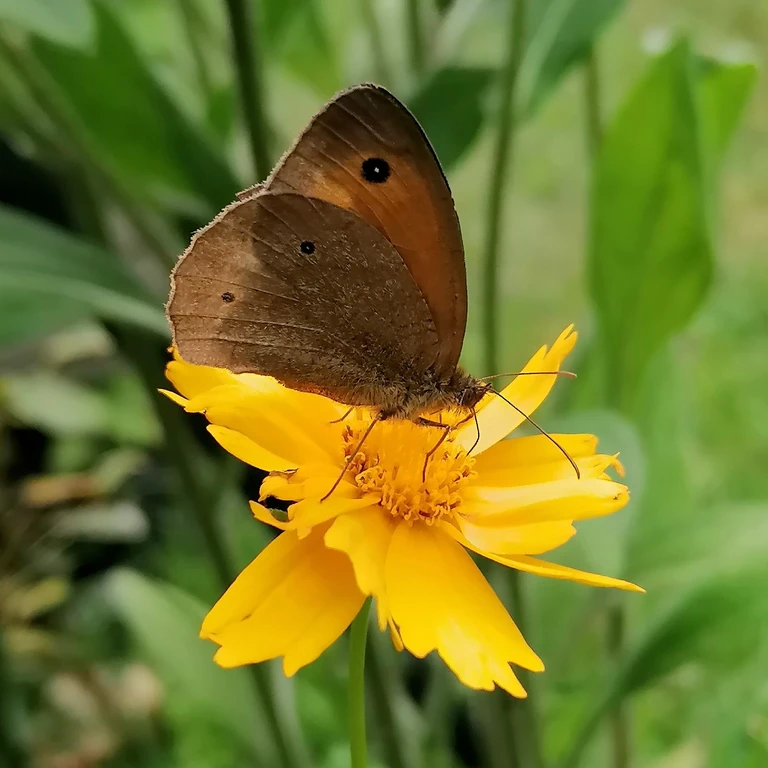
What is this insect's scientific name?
Maniola jurtina
